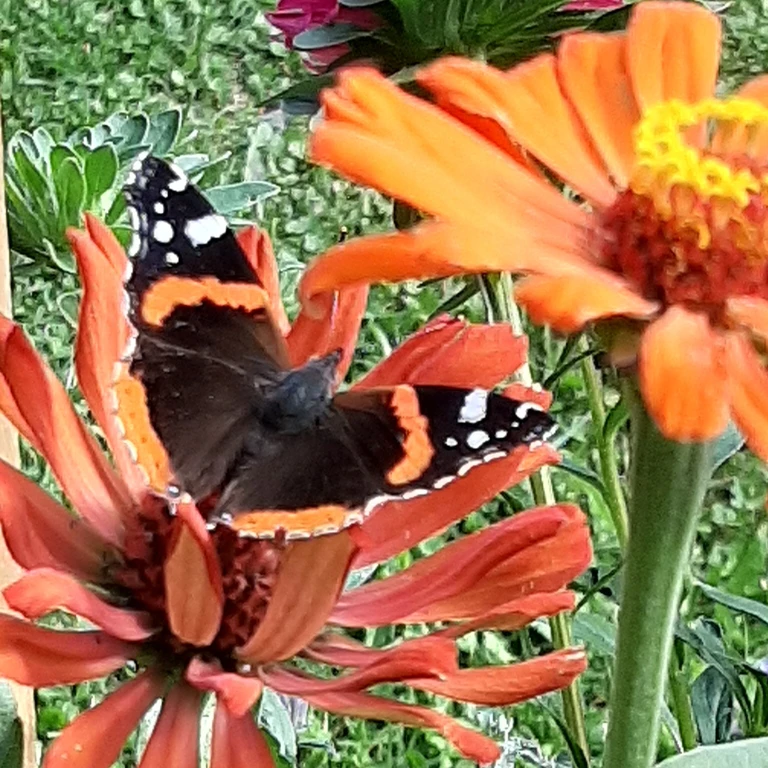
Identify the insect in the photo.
Vanessa atalanta
